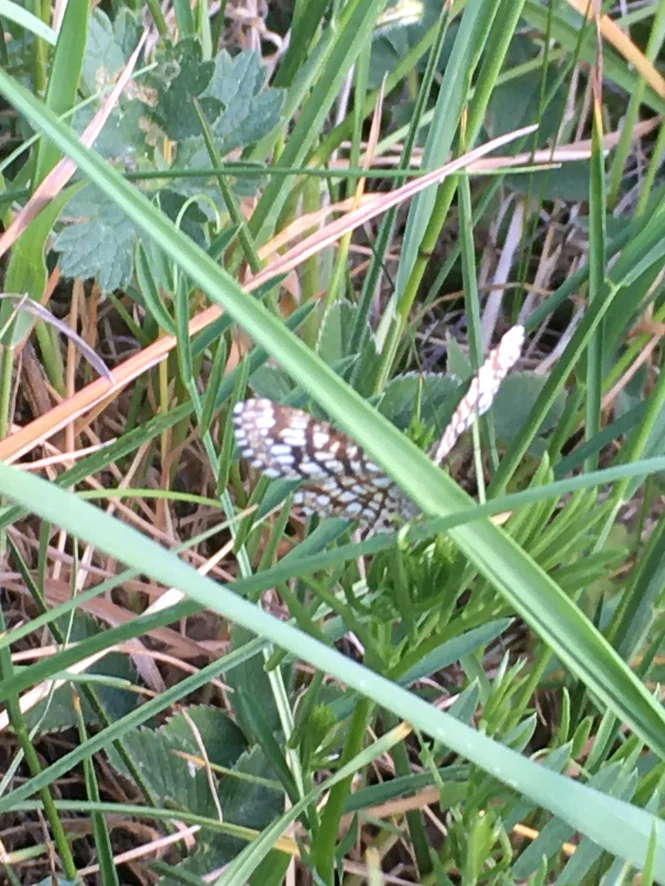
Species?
Chiasmia clathrata
